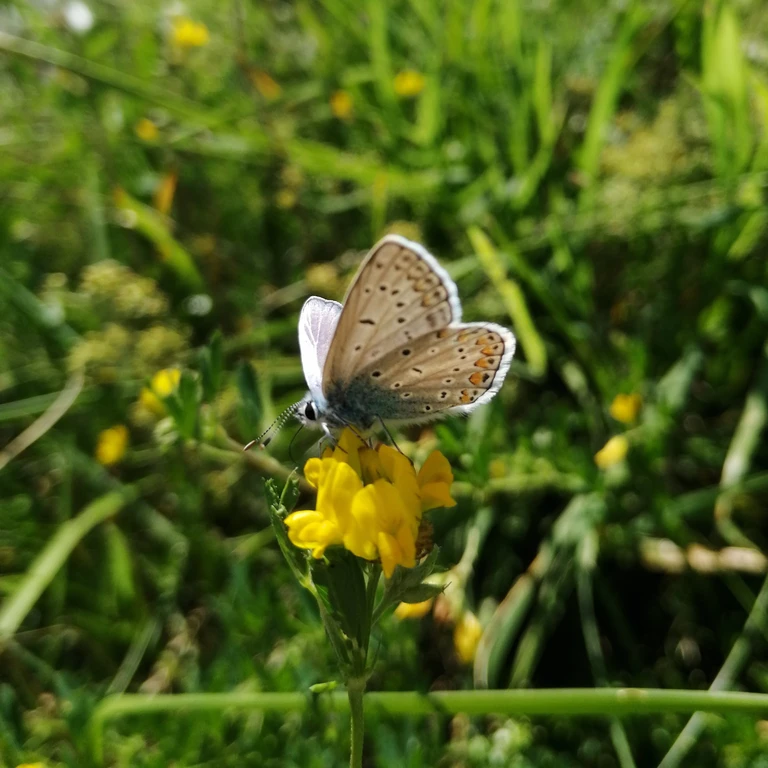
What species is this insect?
Polyommatus icarus
